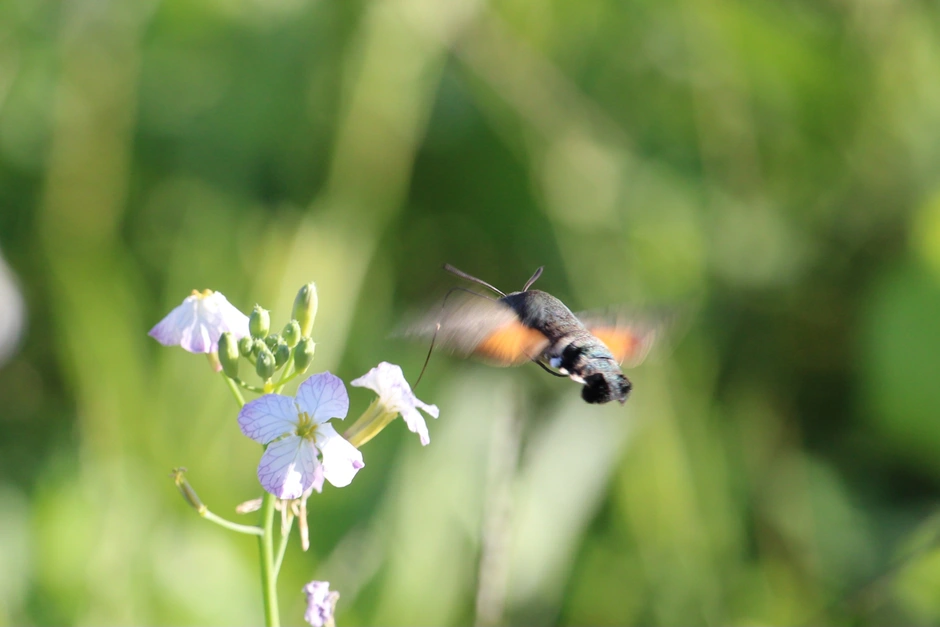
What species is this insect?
Macroglossum stellatarum
